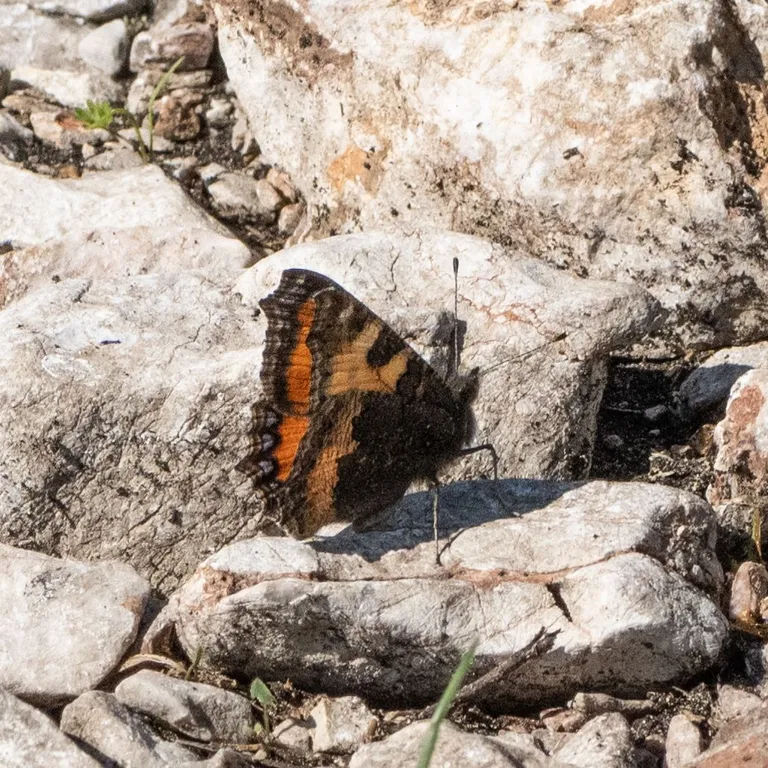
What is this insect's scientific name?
Aglais urticae
